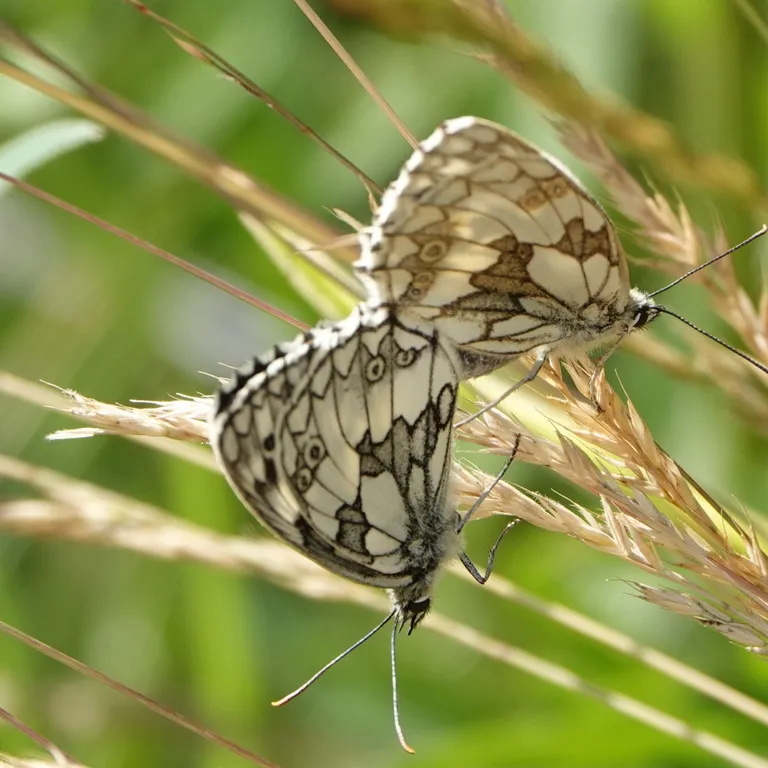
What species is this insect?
Melanargia galathea
